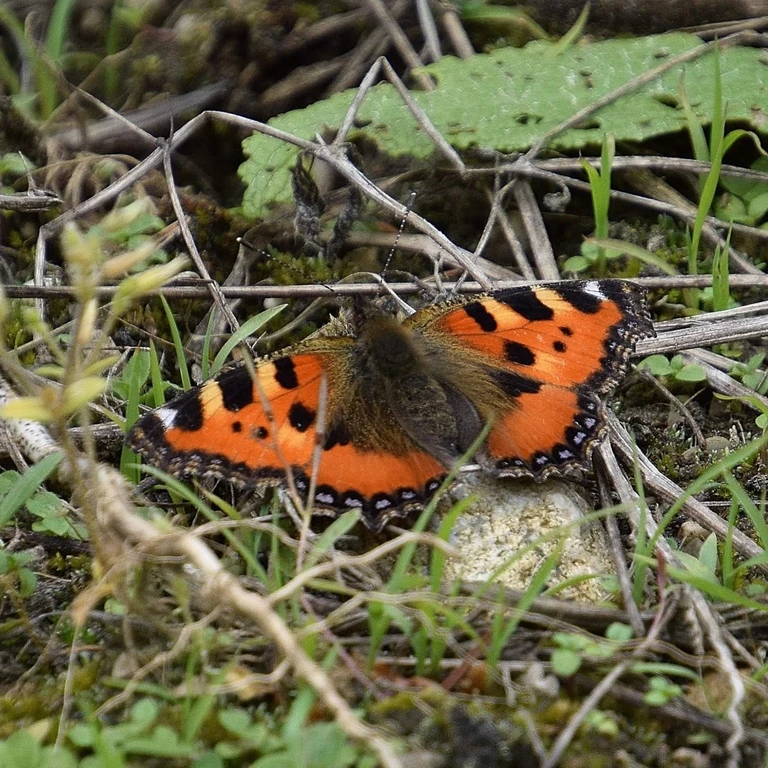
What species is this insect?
Aglais urticae
